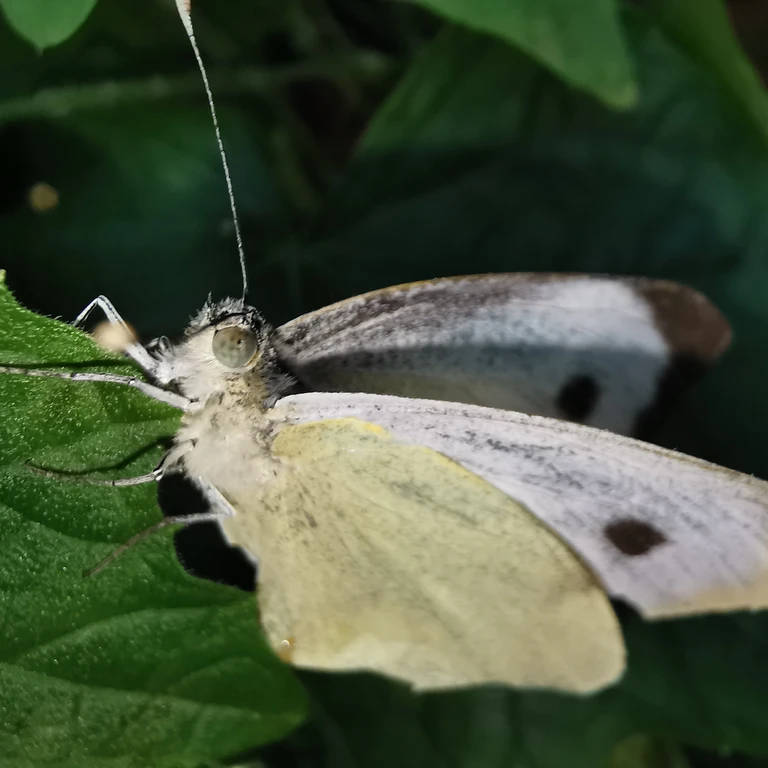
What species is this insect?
Pieris brassicae
